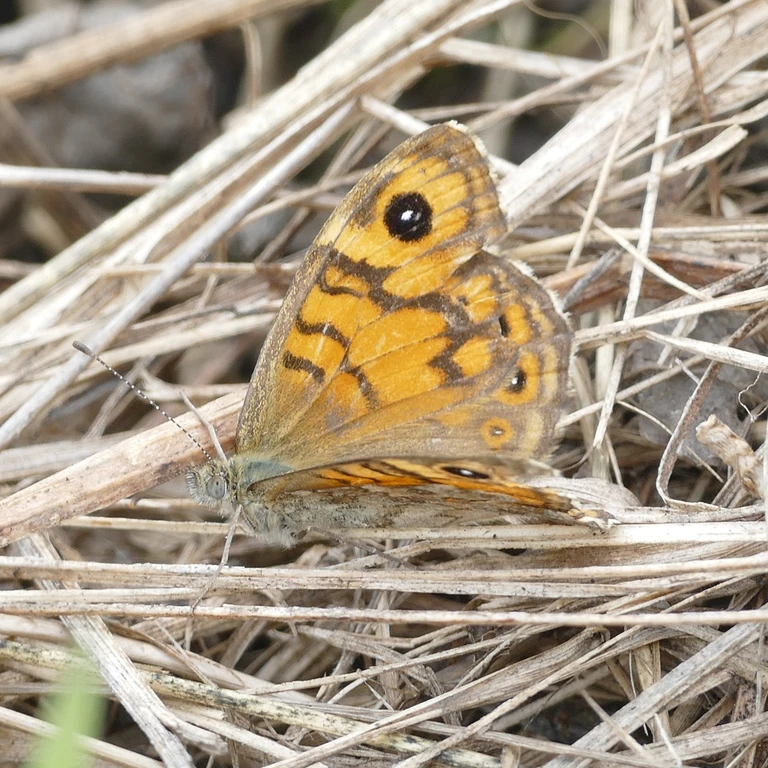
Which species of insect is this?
Lasiommata megera (also Pararge megera)
